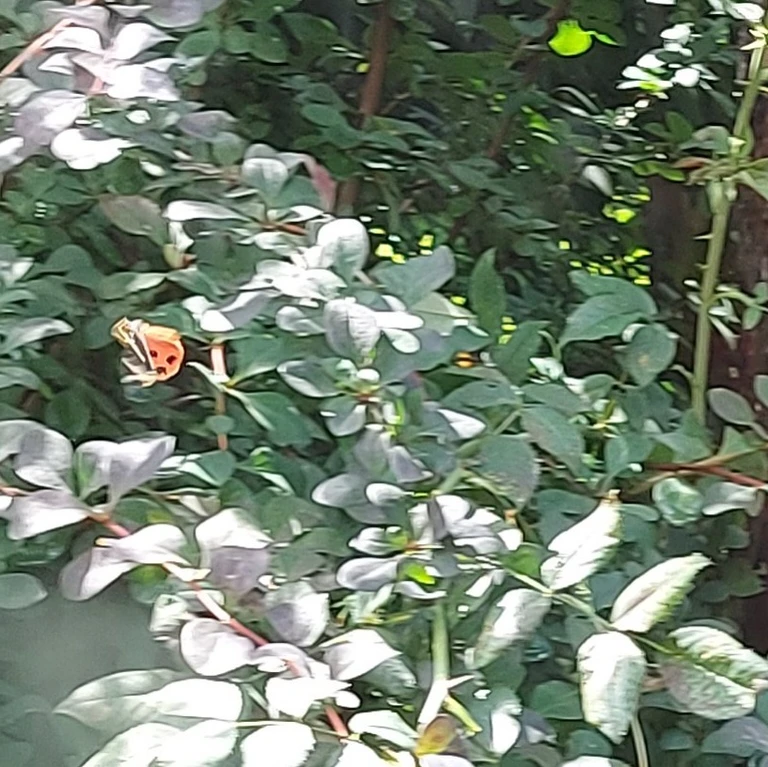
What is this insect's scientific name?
Euplagia quadripunctaria
